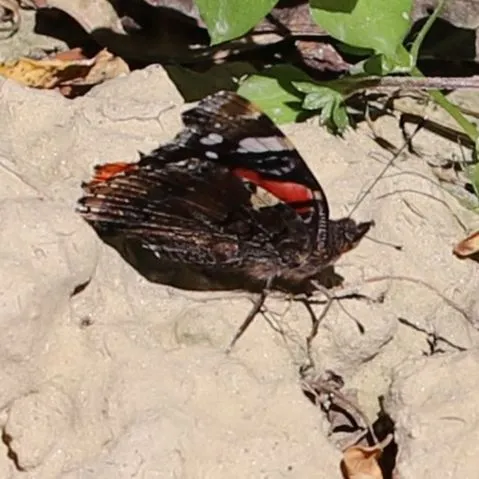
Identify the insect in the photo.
Vanessa atalanta
